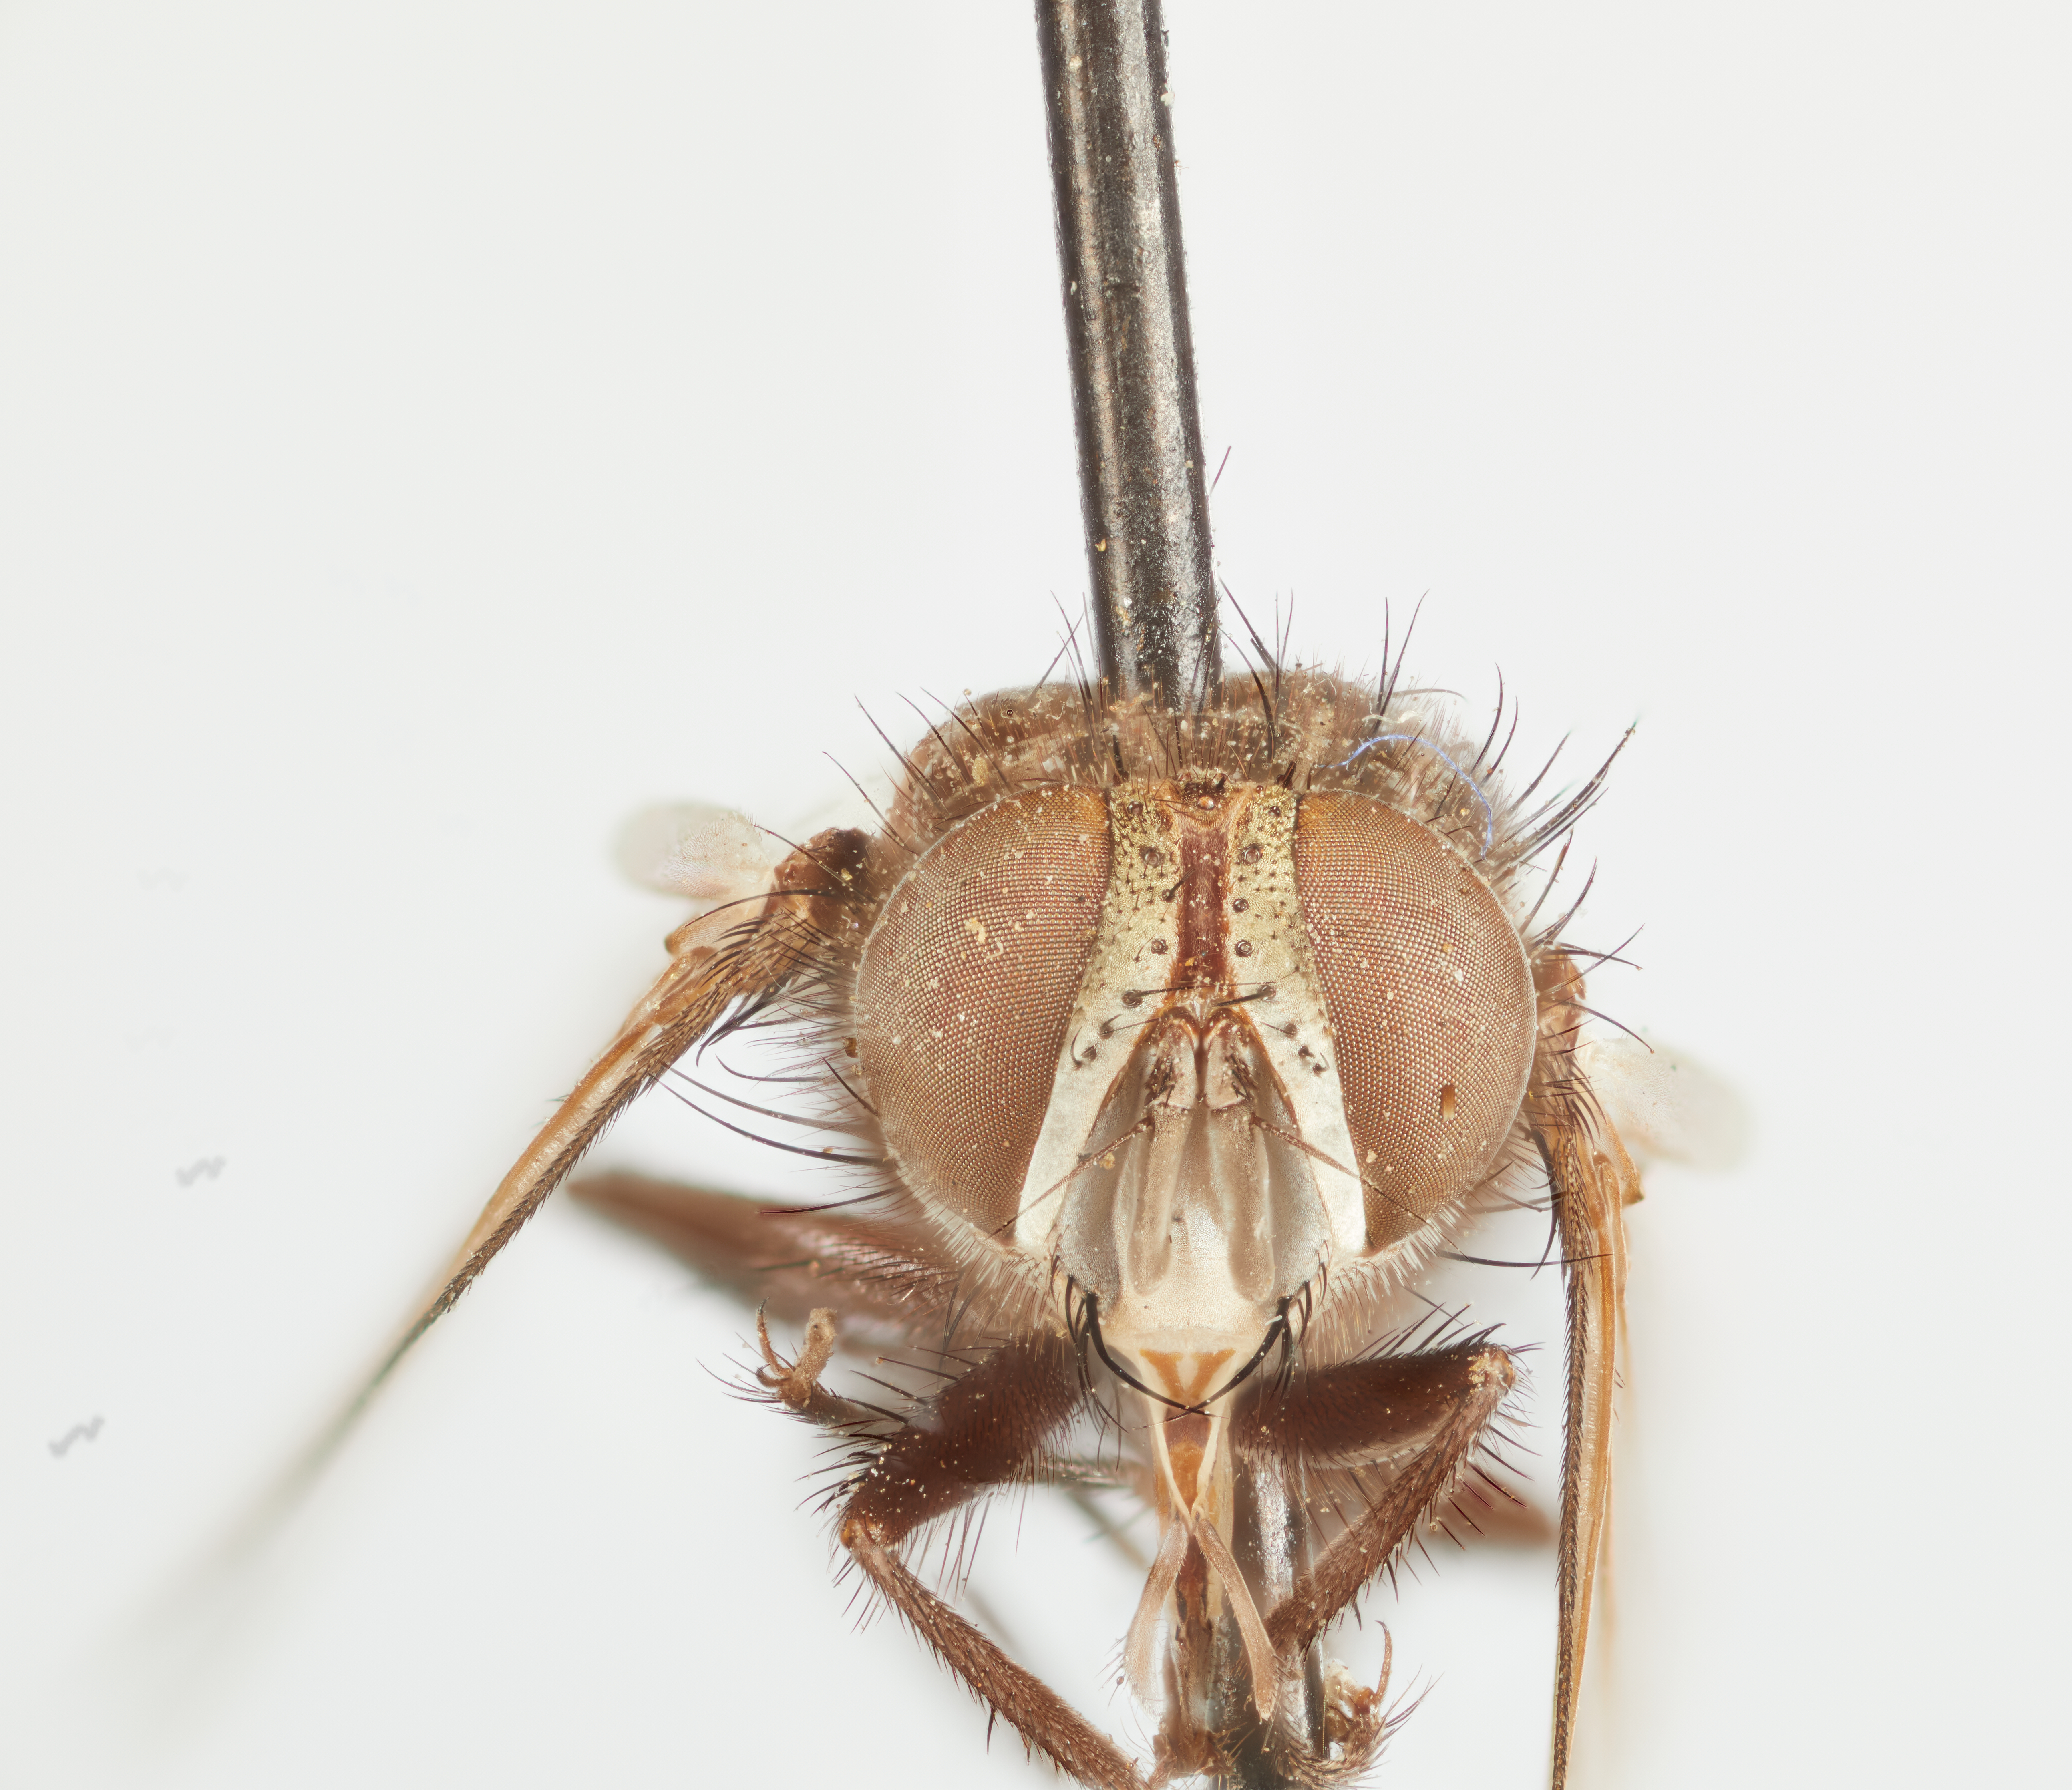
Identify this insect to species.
Sturmia phyciodis
